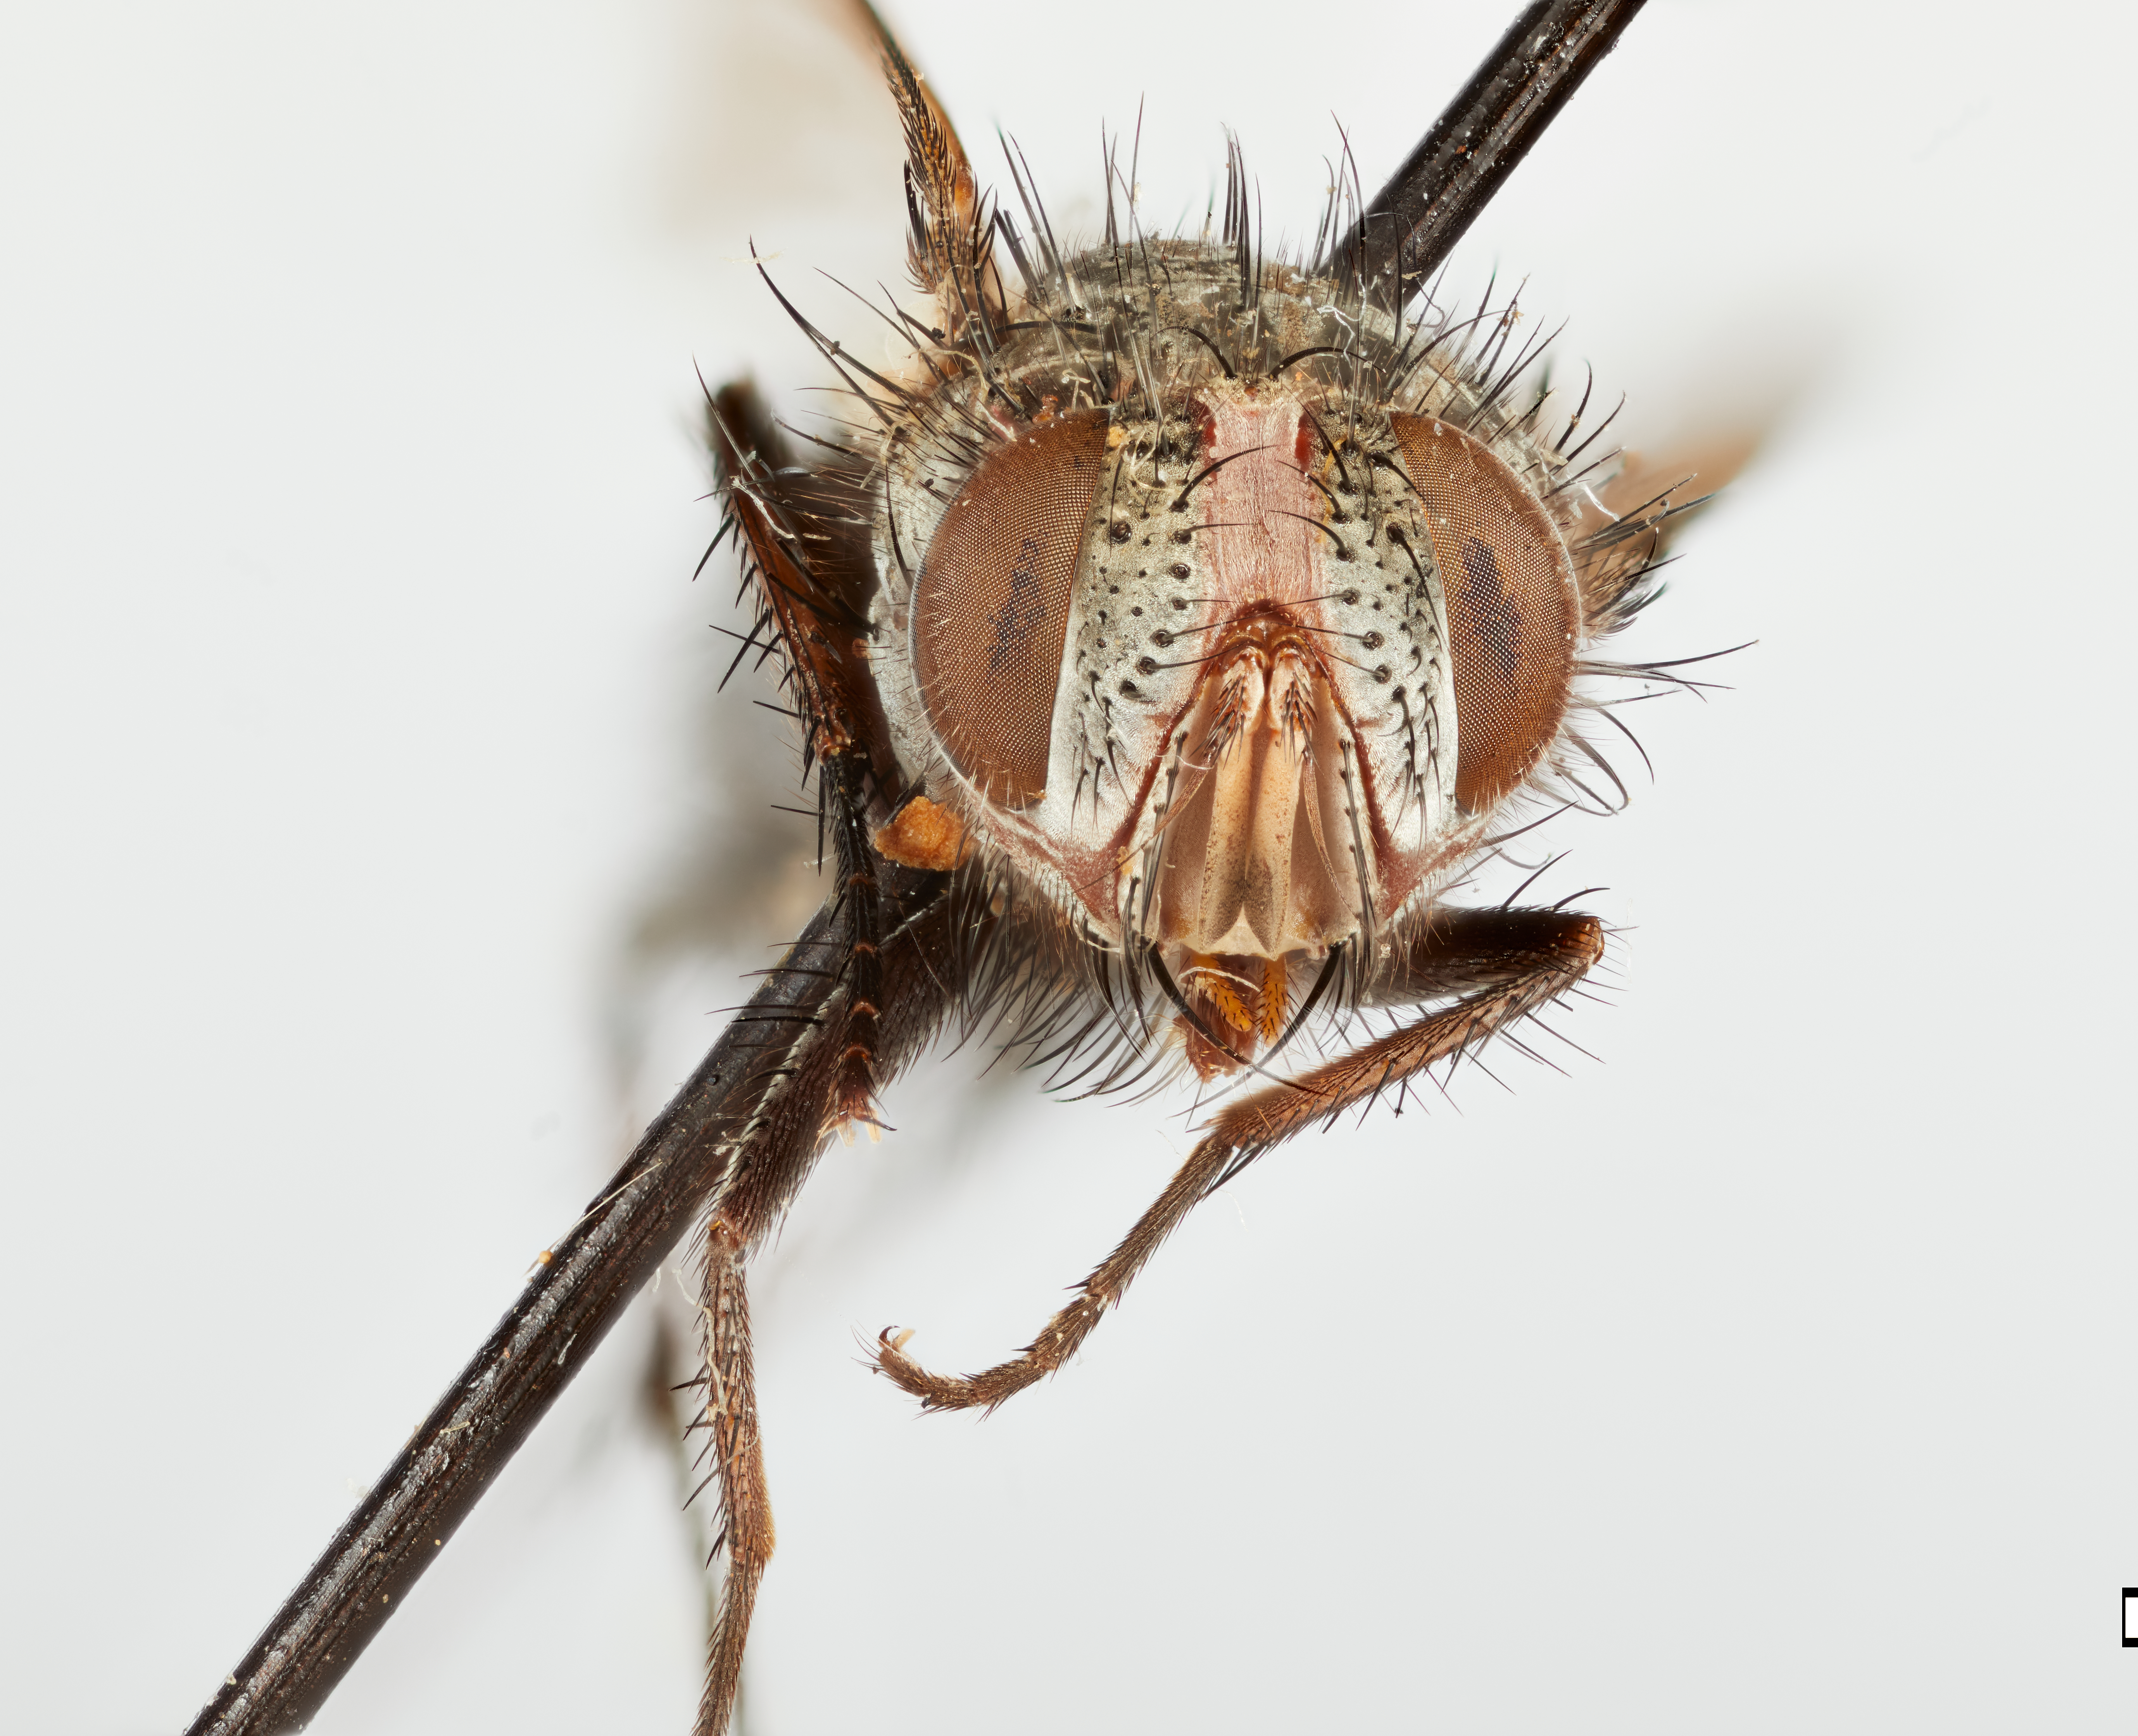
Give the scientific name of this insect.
Phorocera facialis
